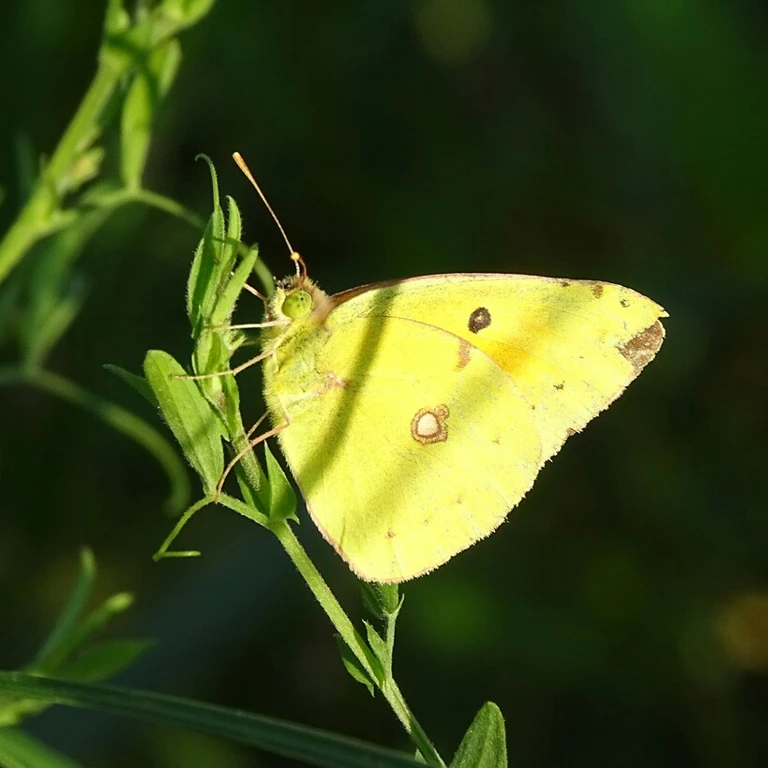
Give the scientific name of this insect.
Colias croceus
